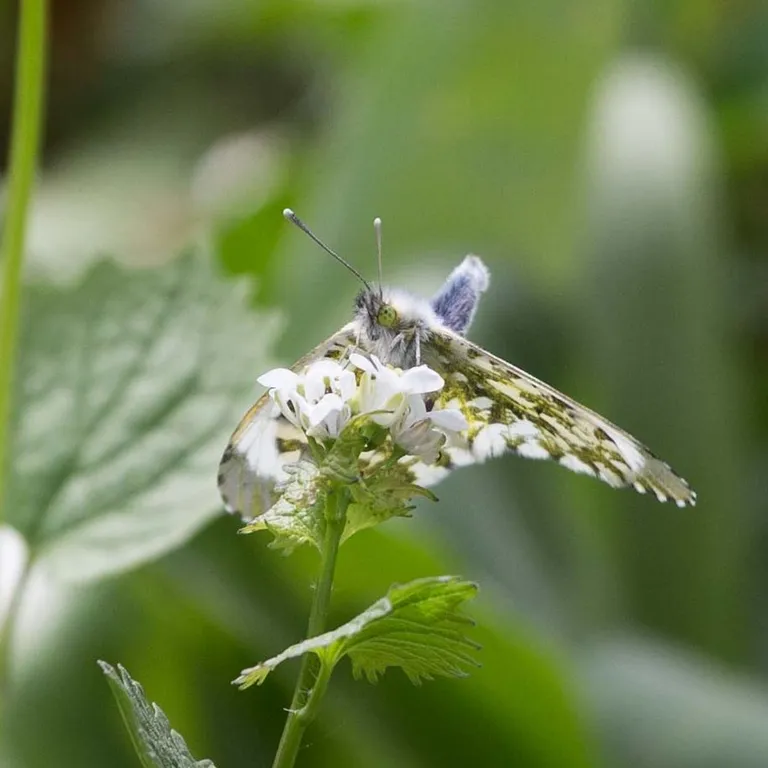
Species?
Anthocharis cardamines
